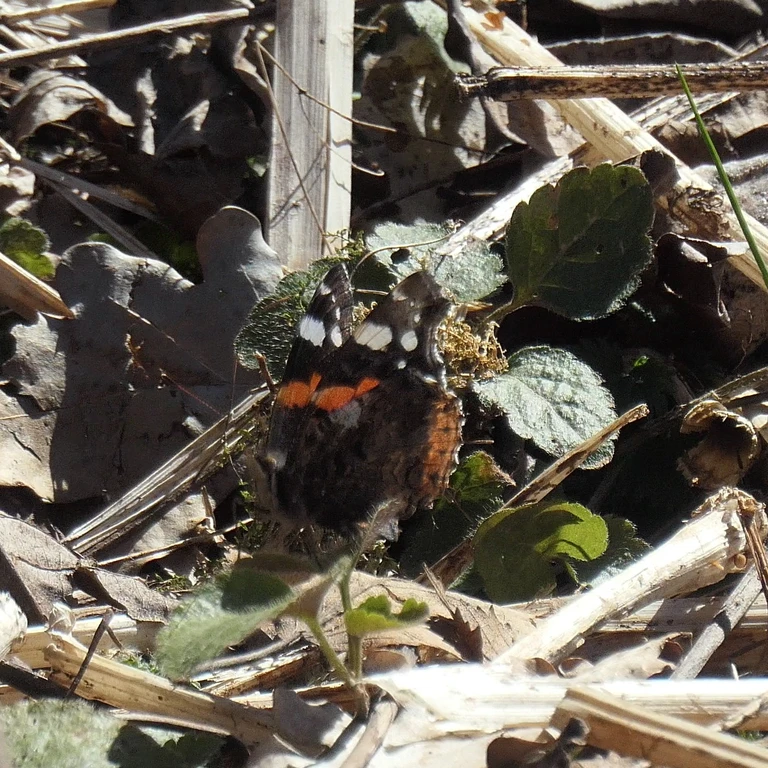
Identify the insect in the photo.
Vanessa atalanta
